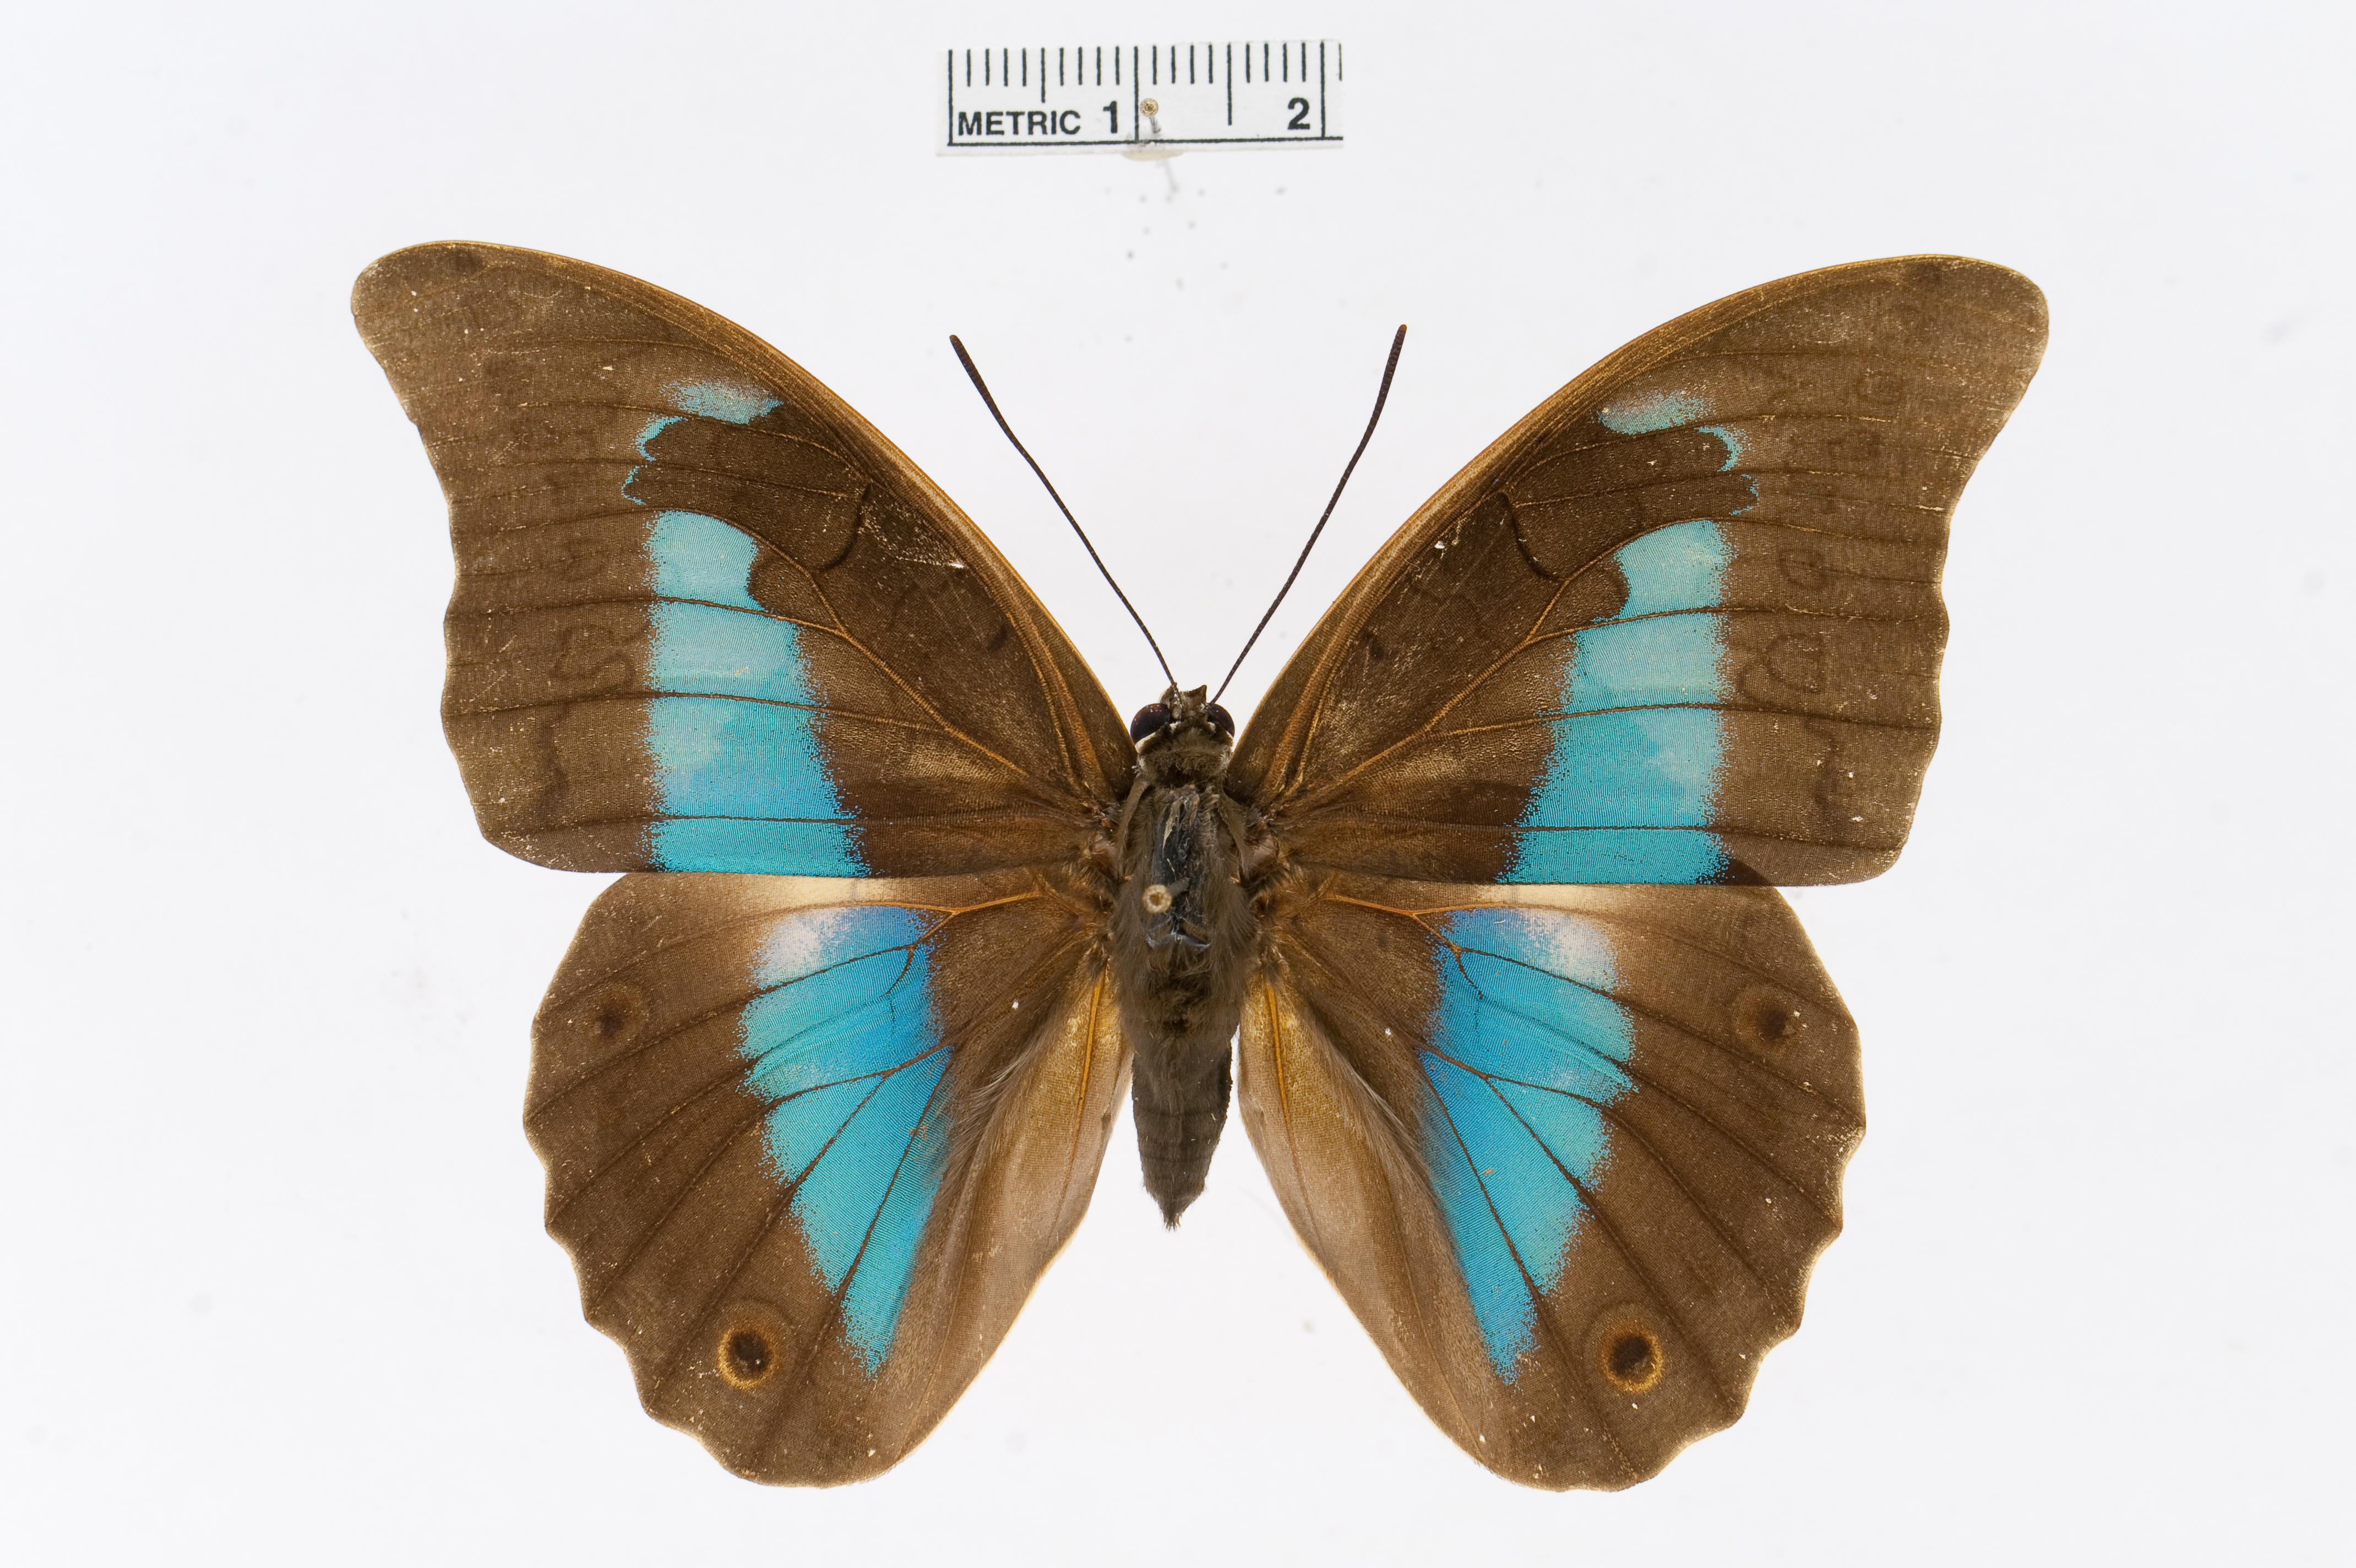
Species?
Prepona laertes
